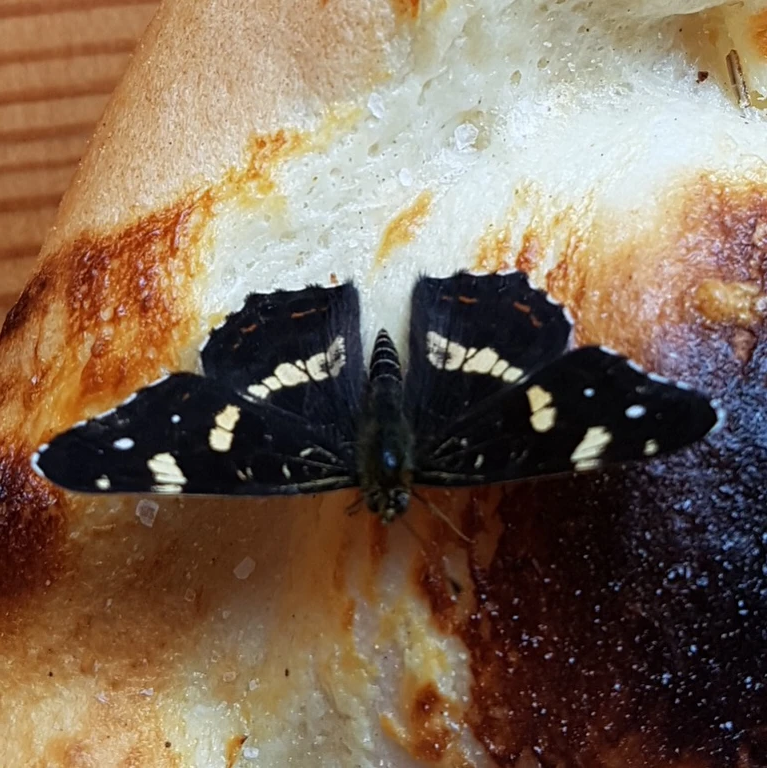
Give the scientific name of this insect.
Araschnia levana
